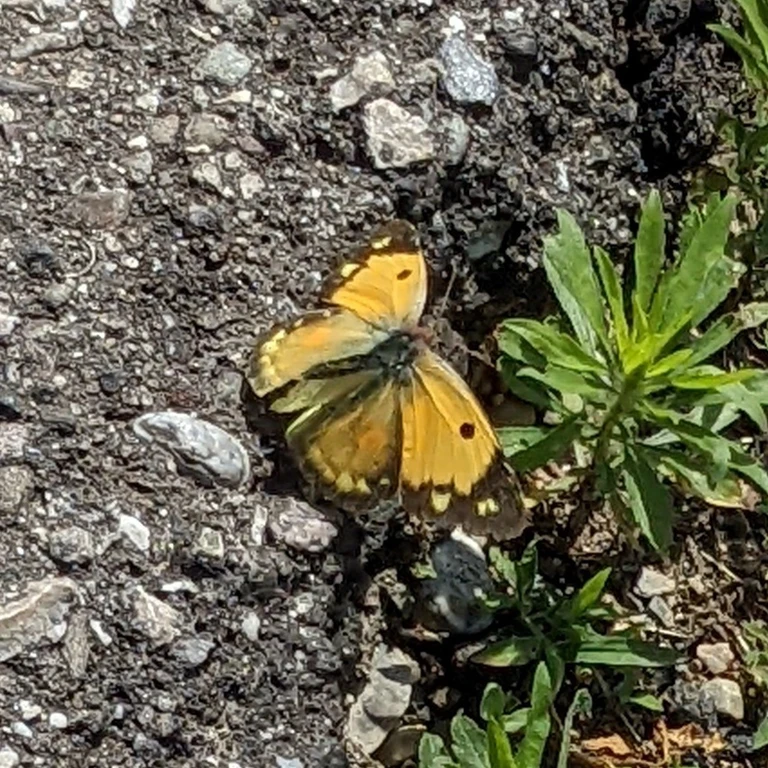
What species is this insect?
Colias croceus
